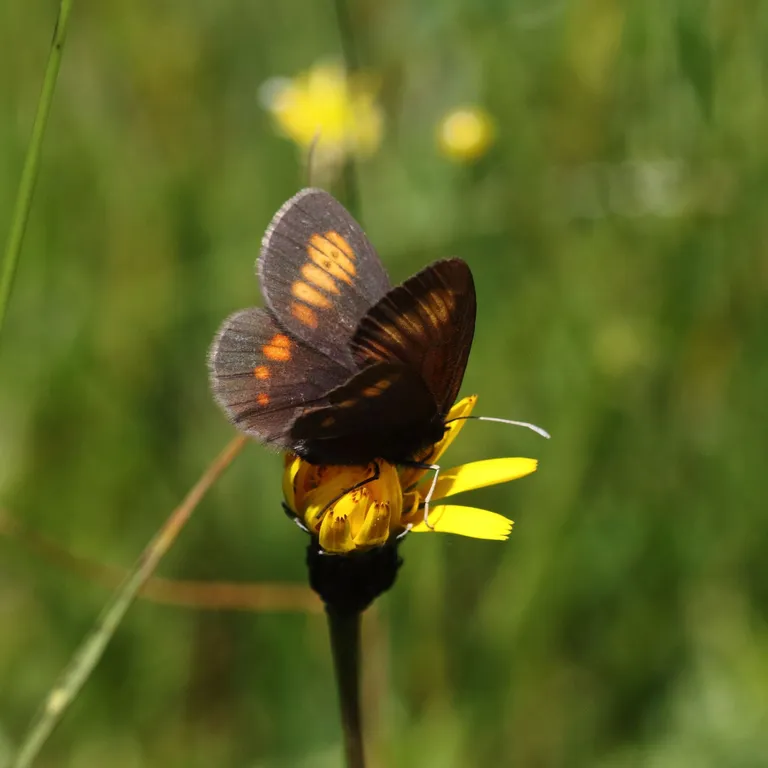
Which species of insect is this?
Erebia eriphyle
